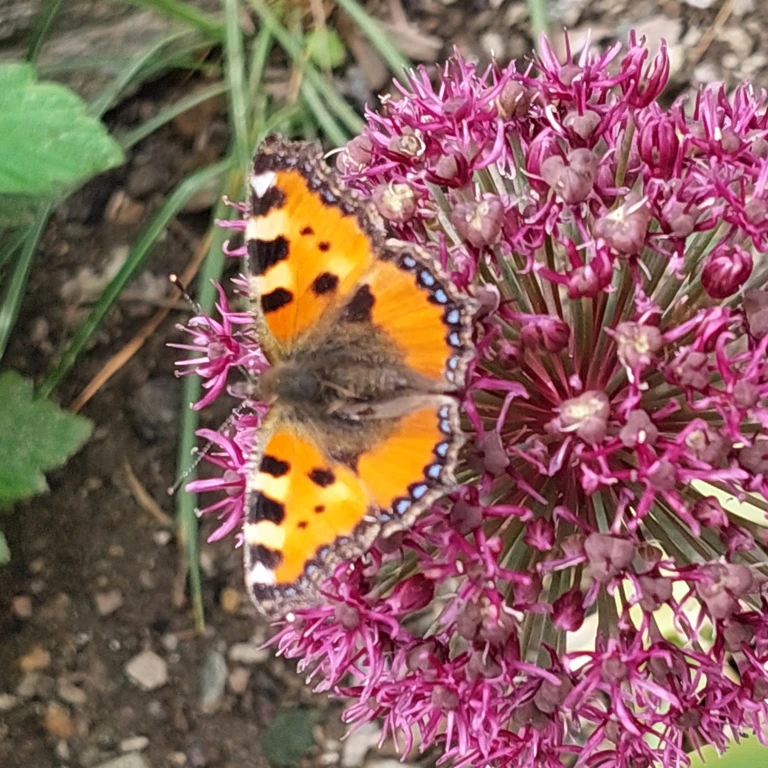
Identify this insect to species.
Aglais urticae
